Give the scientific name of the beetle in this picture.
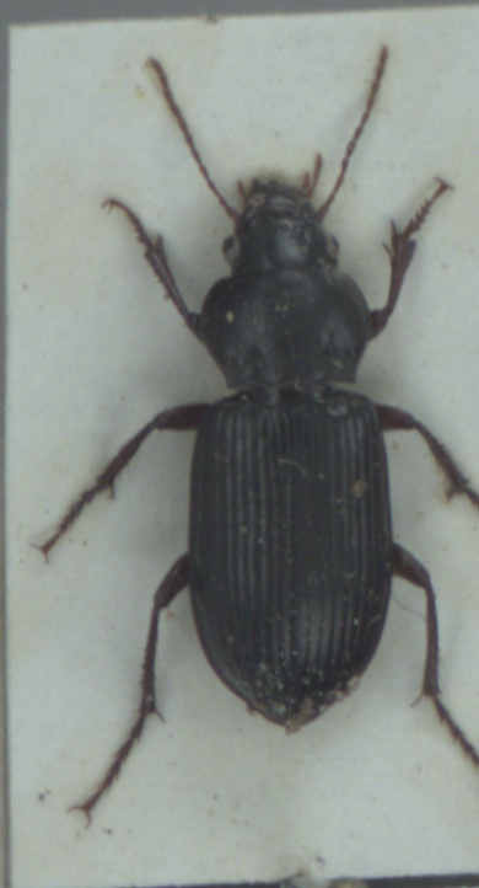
Amara convexiuscula
